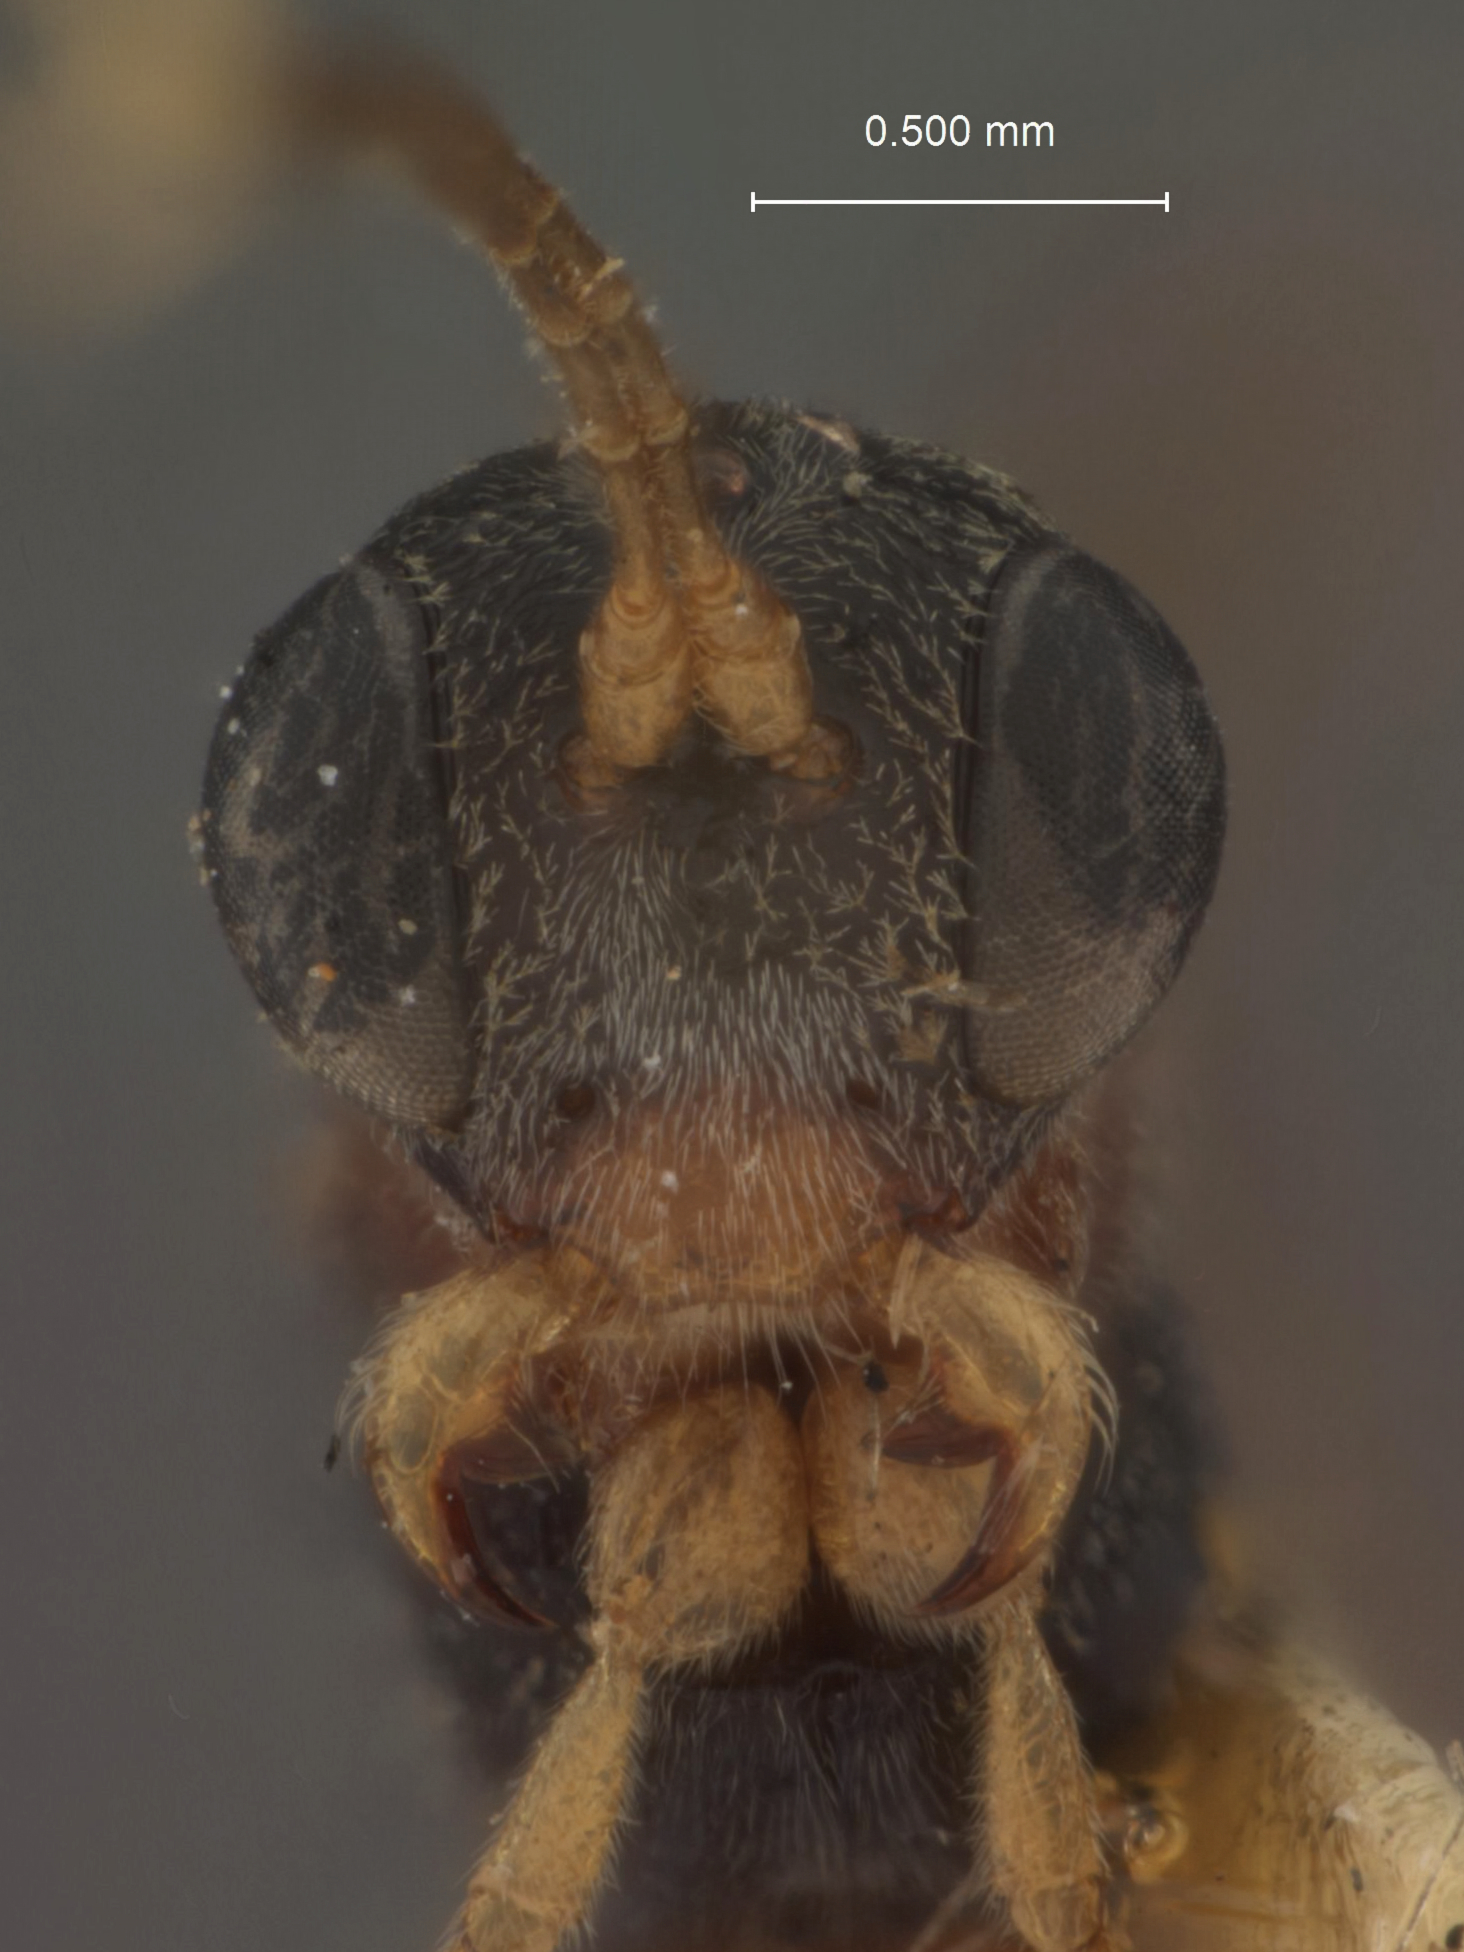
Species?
Alopognathus collaris
